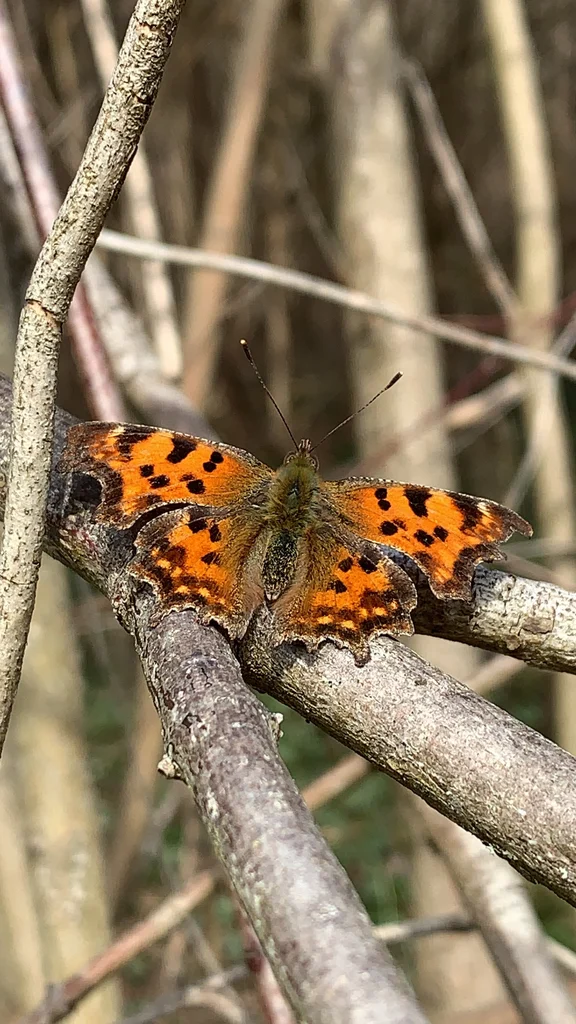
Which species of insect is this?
Polygonia c-album
